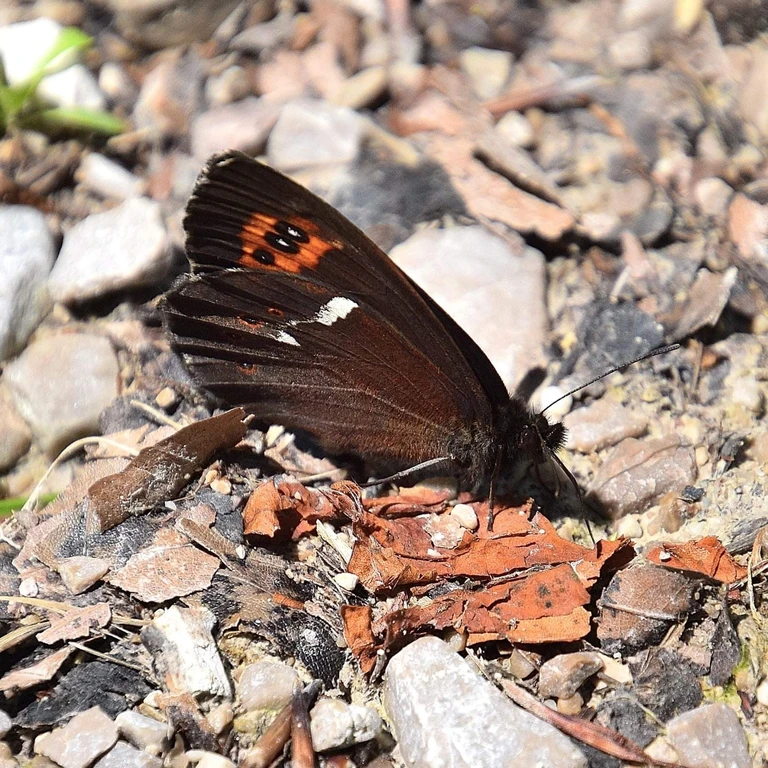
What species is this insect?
Erebia ligea
